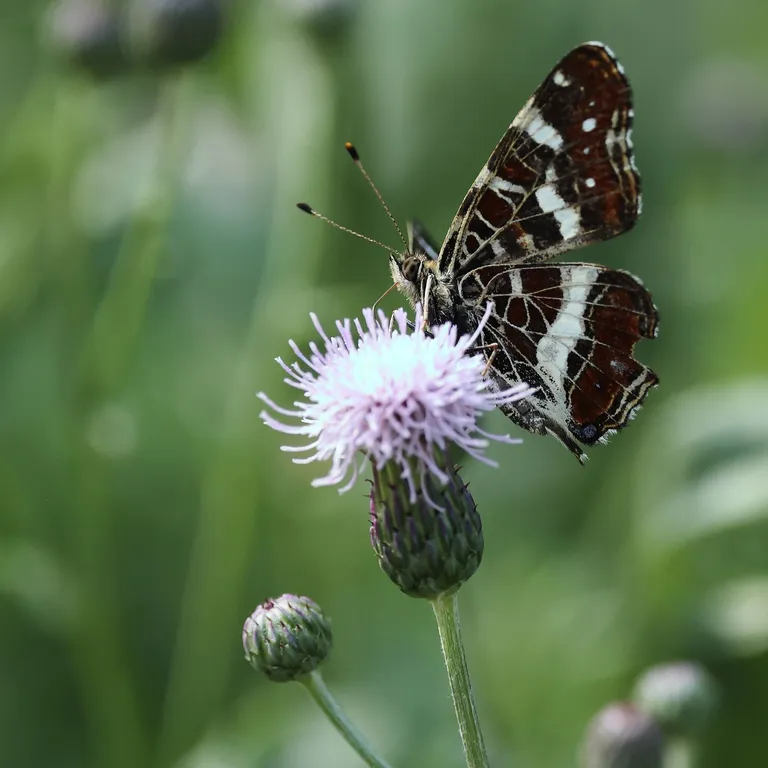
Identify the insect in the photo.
Araschnia levana
